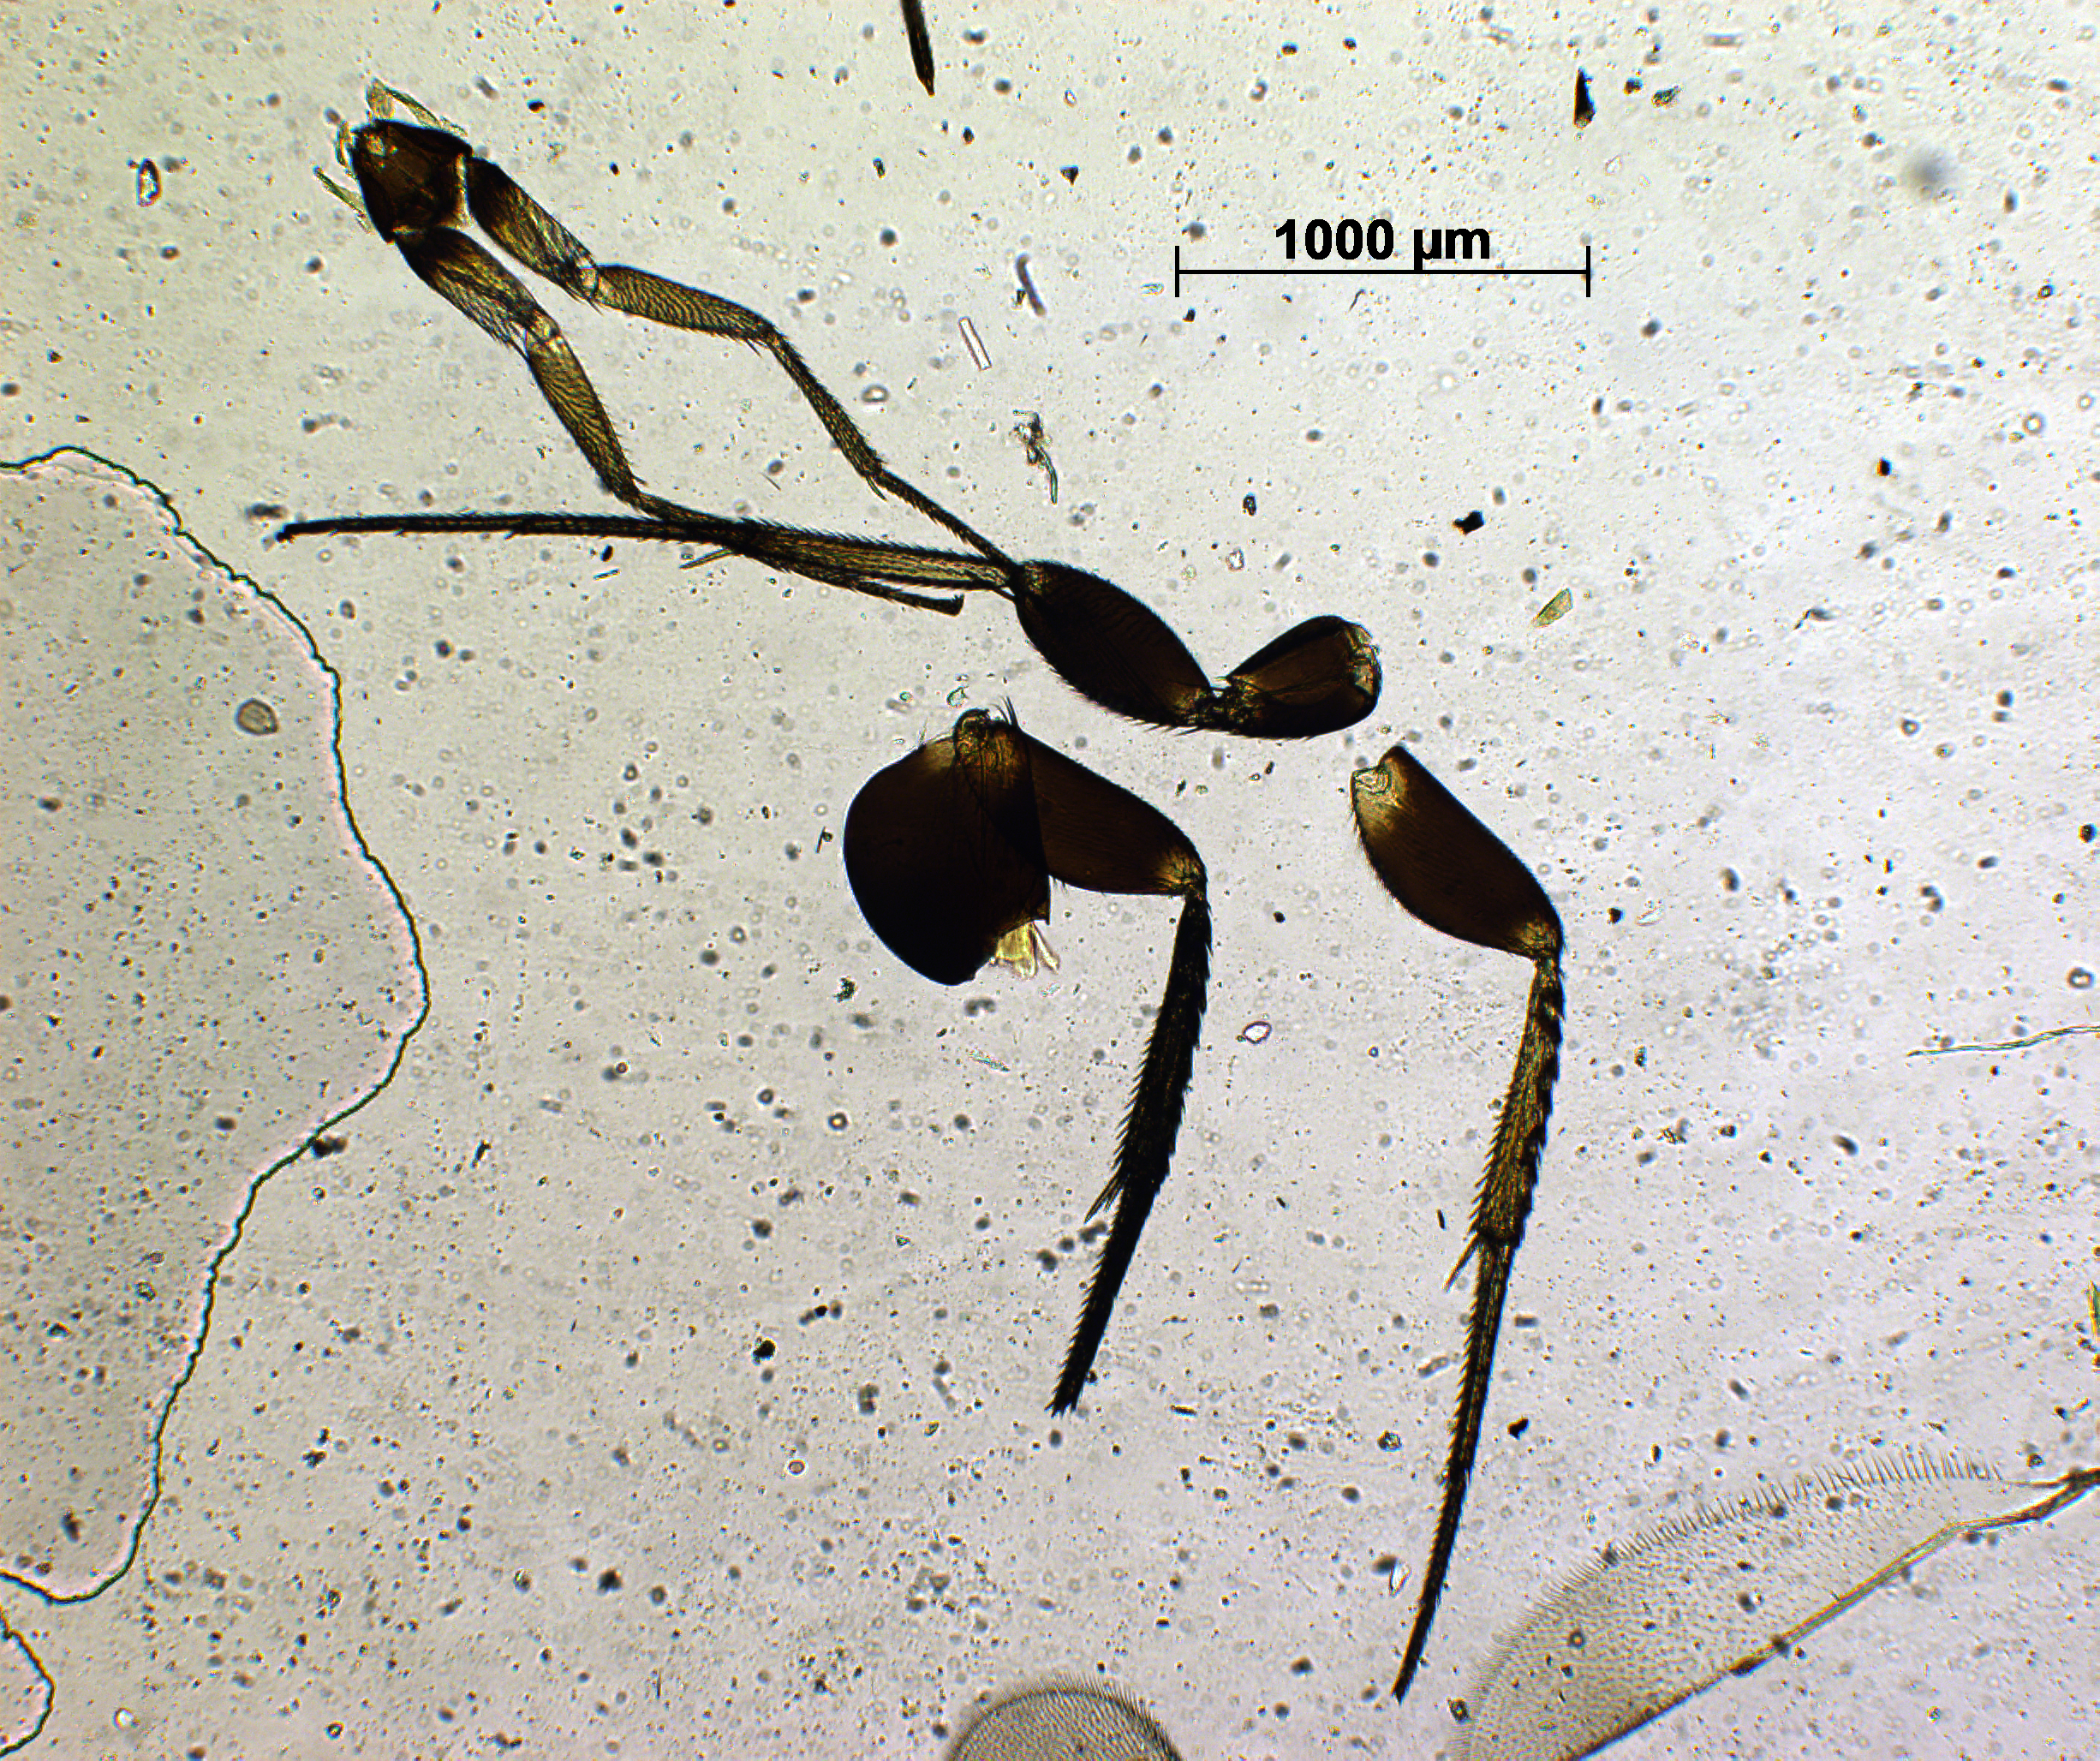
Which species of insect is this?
Elasmus anamalaianus
